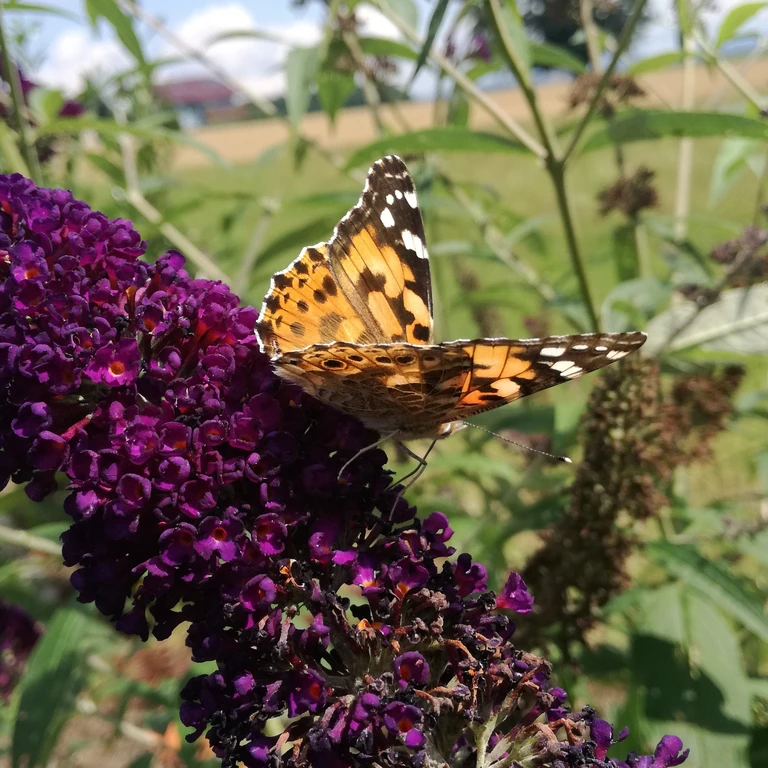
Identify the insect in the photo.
Vanessa cardui
